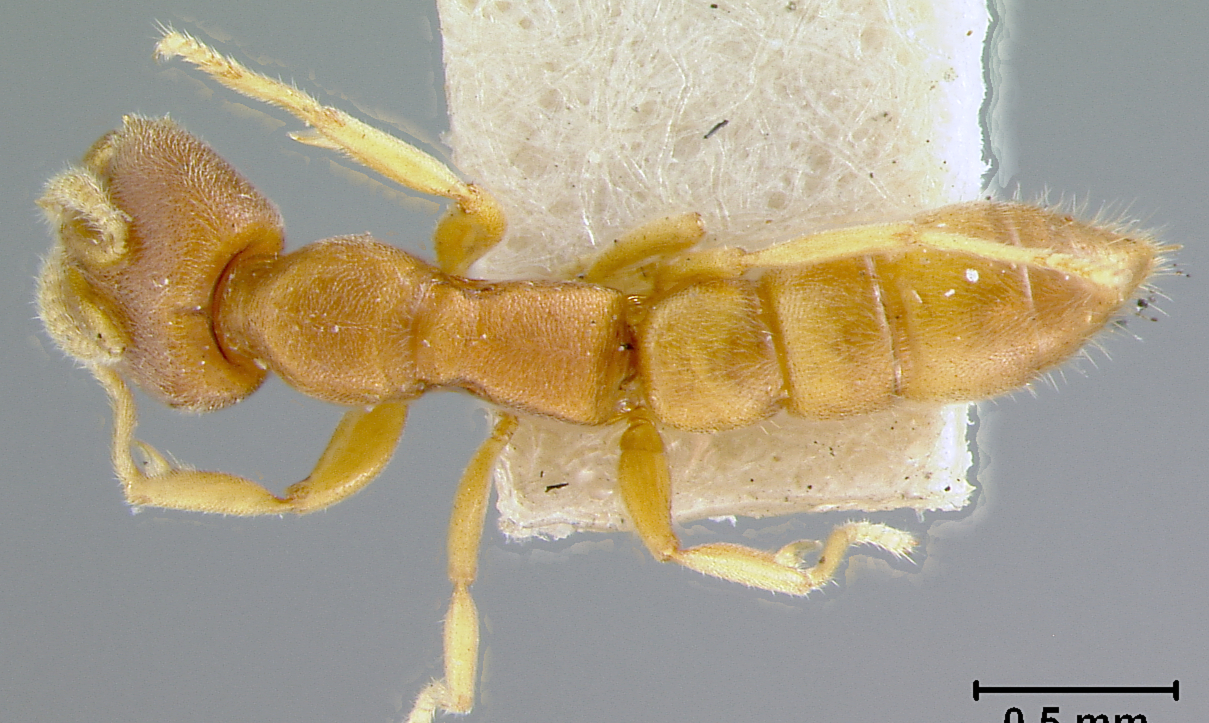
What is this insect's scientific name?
Stigmatomma celata
